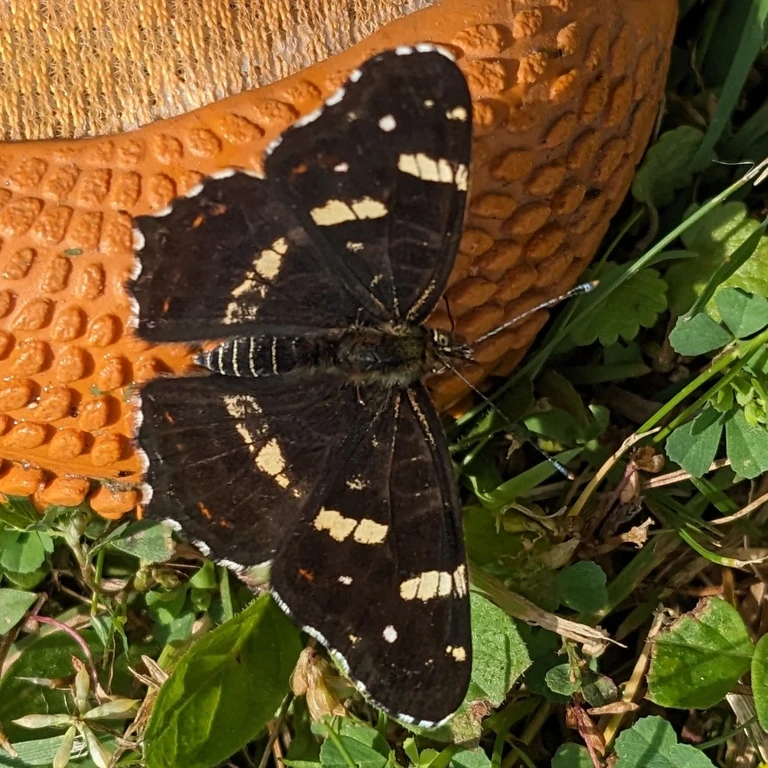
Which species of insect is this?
Araschnia levana
